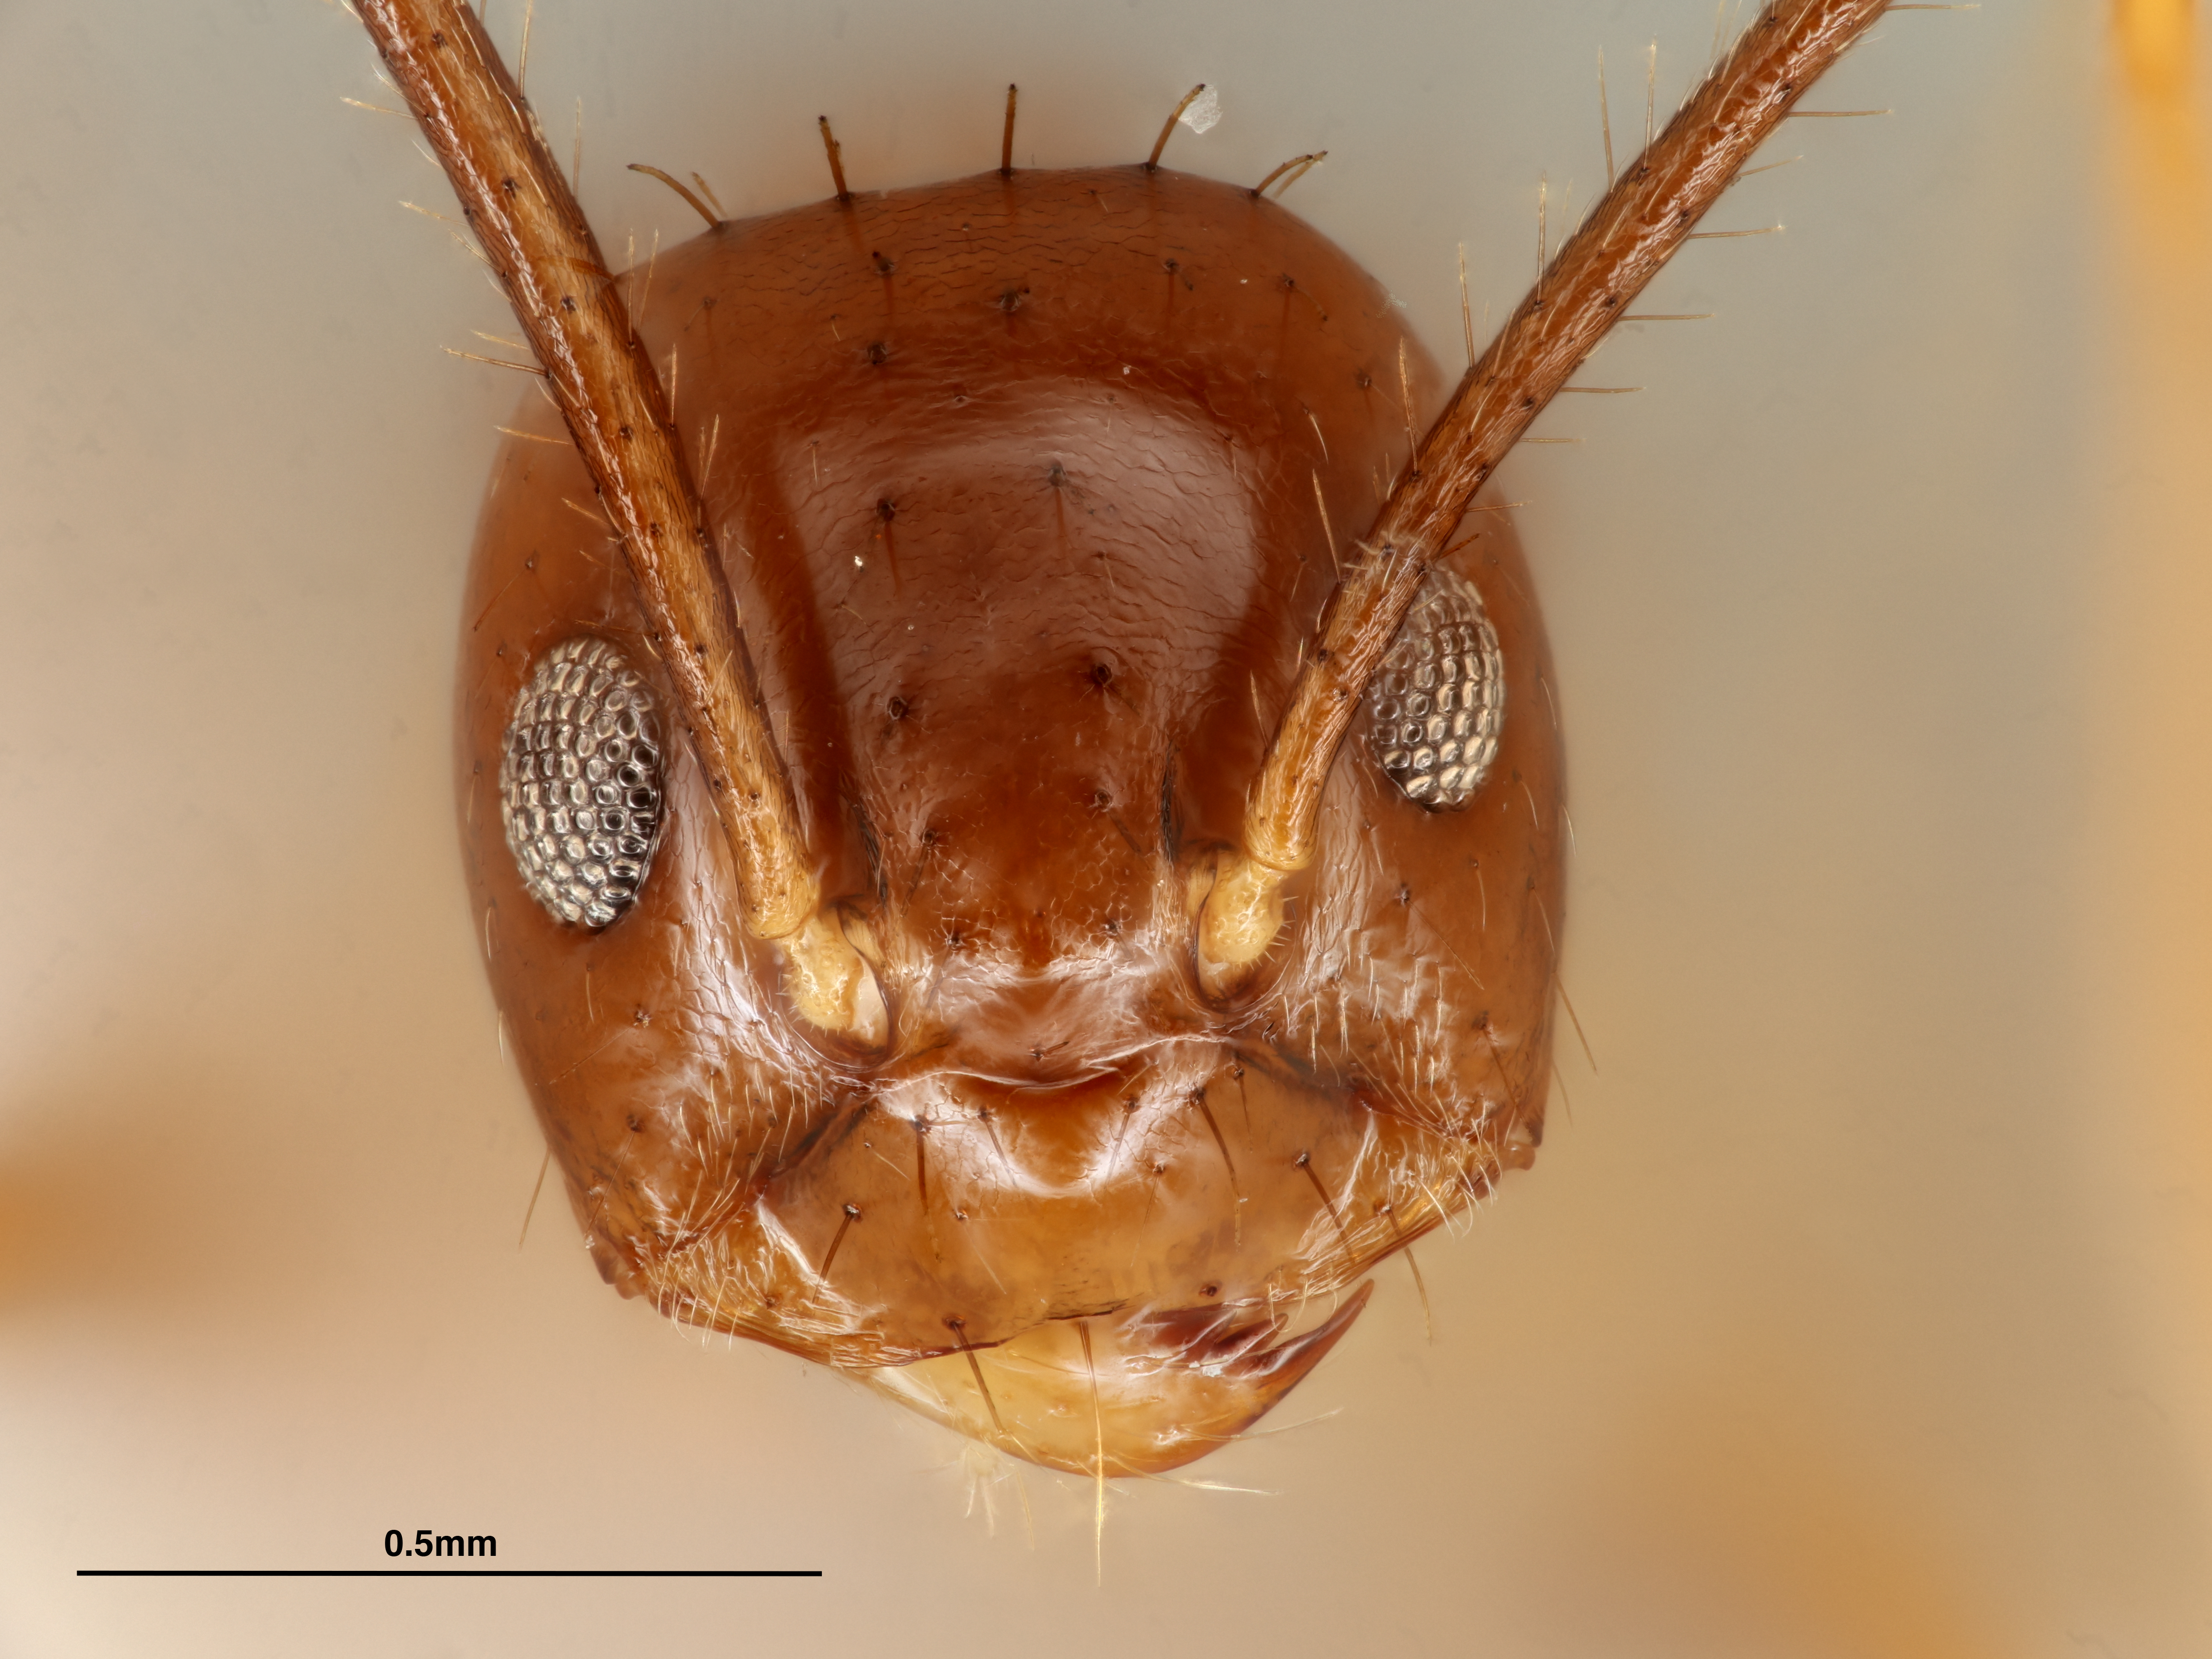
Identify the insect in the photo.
Euprenolepis wittei
